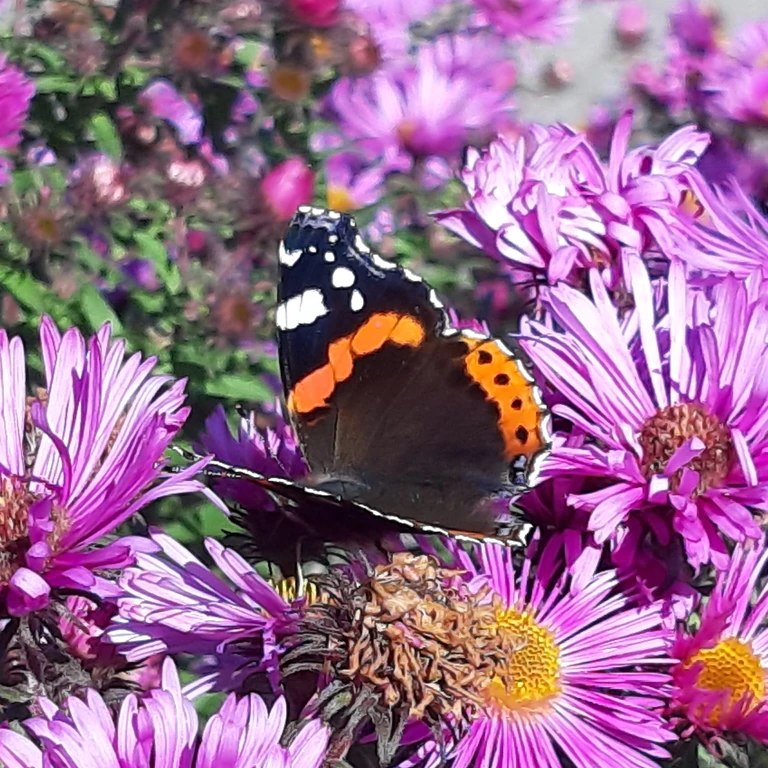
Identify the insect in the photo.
Vanessa atalanta
